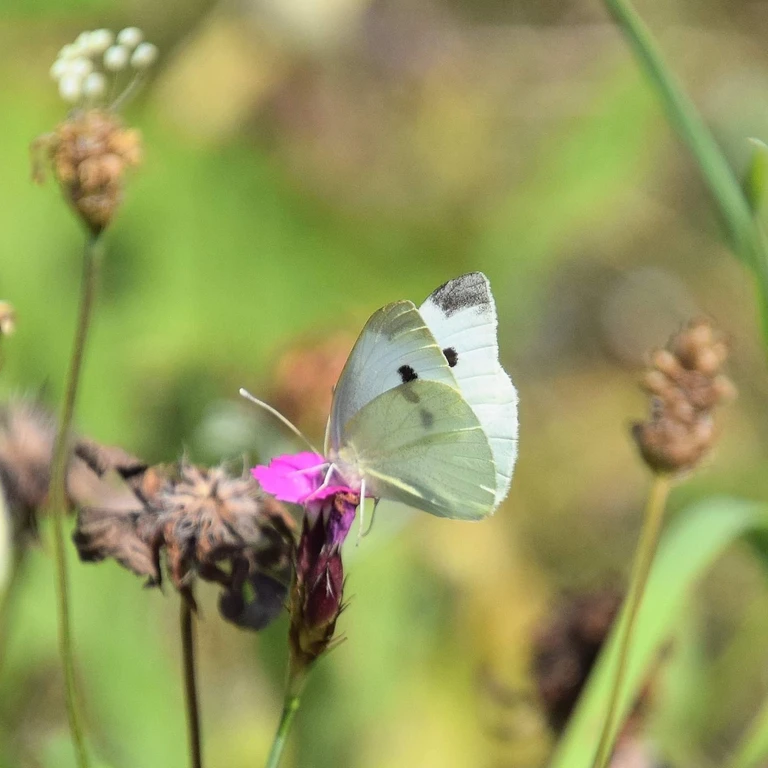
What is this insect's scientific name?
Pieris rapae
